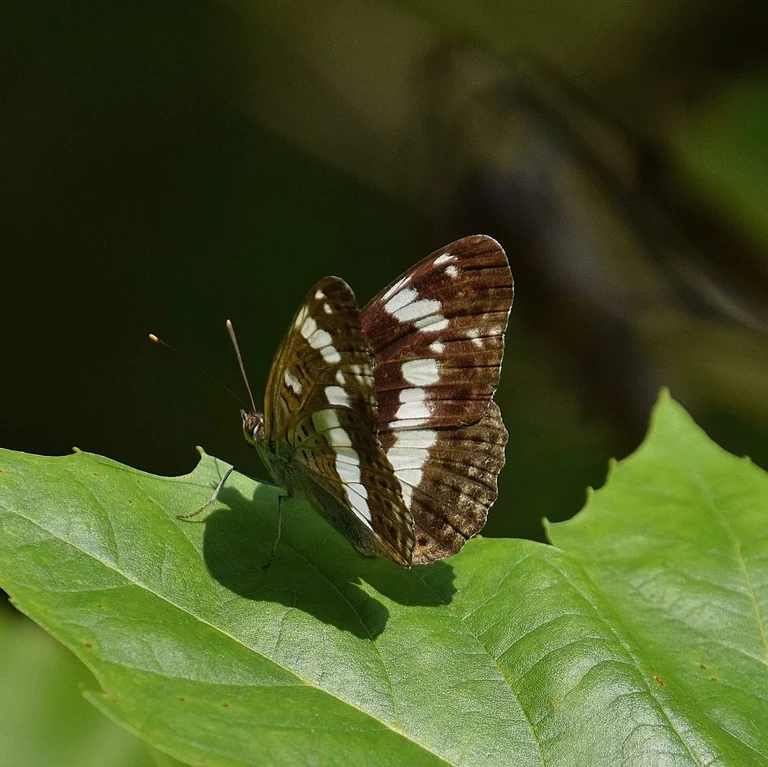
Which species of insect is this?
Limenitis camilla (also Ladoga camilla)
